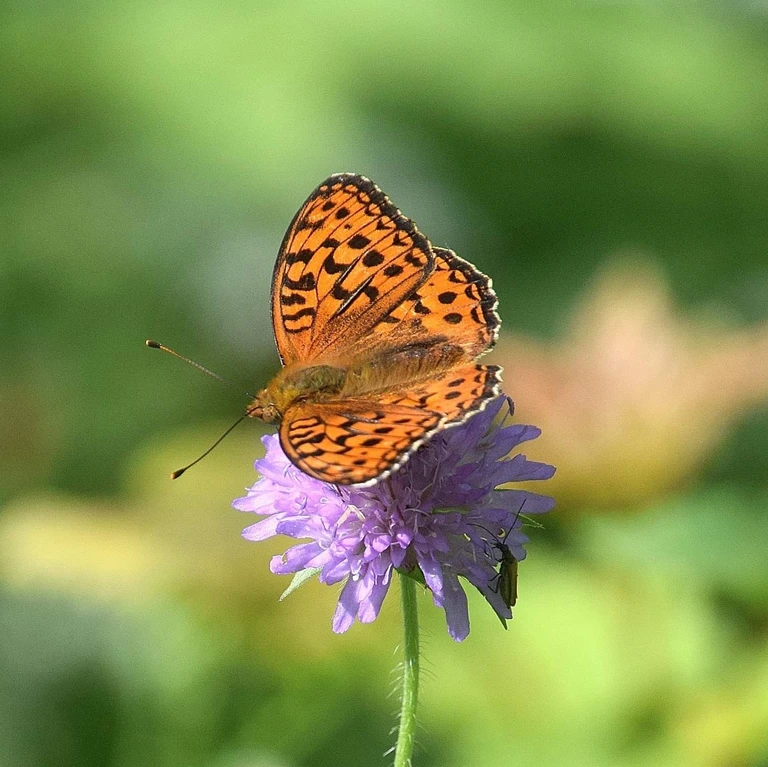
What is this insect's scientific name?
Fabriciana adippe
